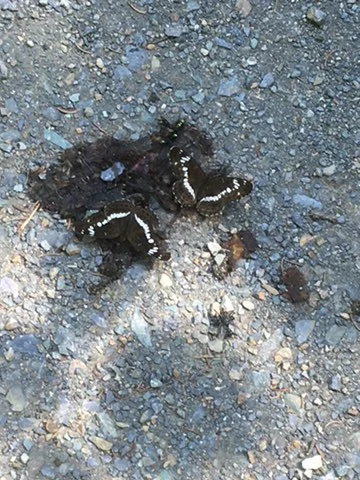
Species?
Limenitis camilla (also Ladoga camilla)
